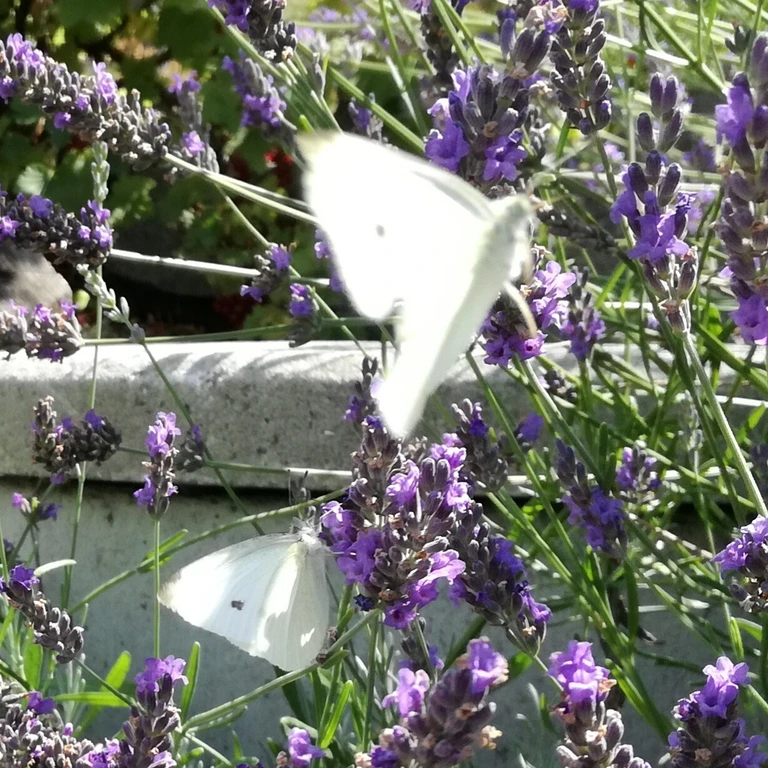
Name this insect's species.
Pieris rapae
